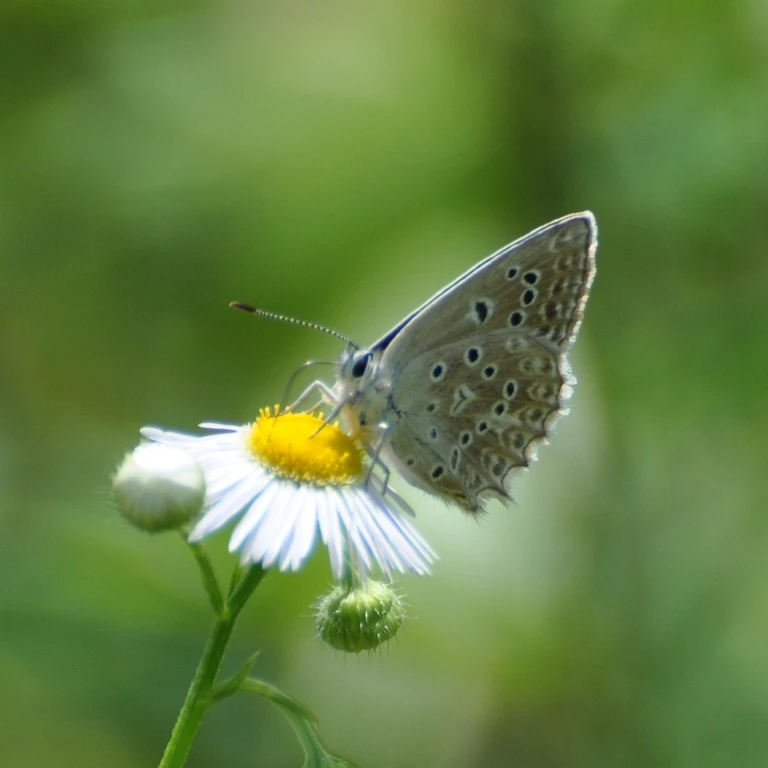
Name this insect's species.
Polyommatus daphnis
